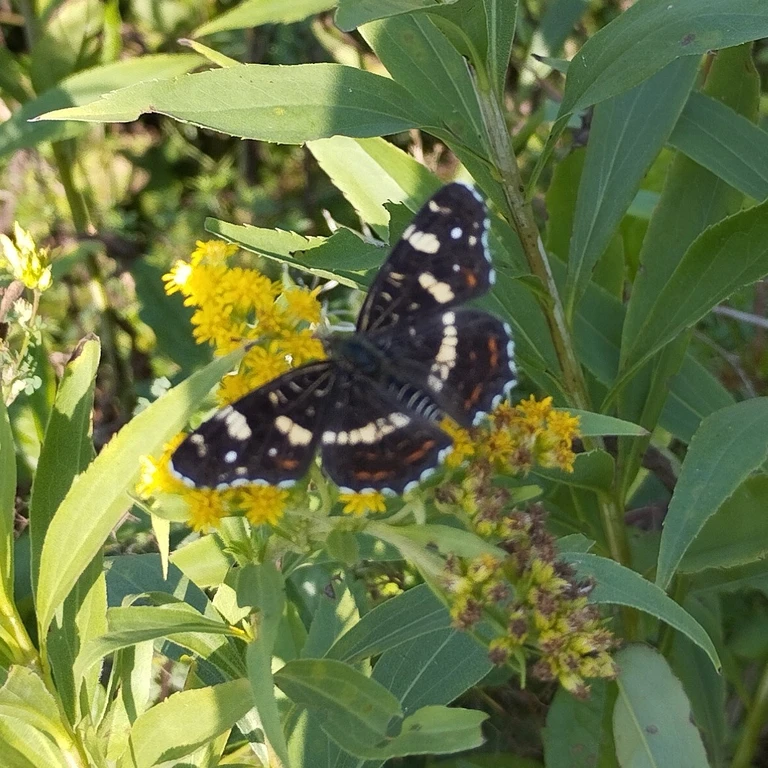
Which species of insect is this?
Araschnia levana
